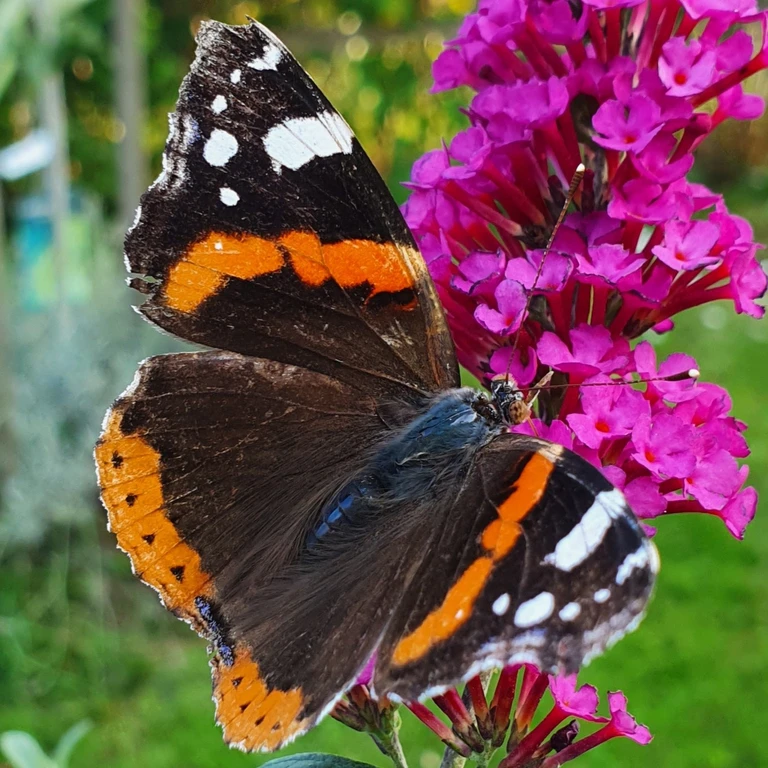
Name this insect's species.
Vanessa atalanta
